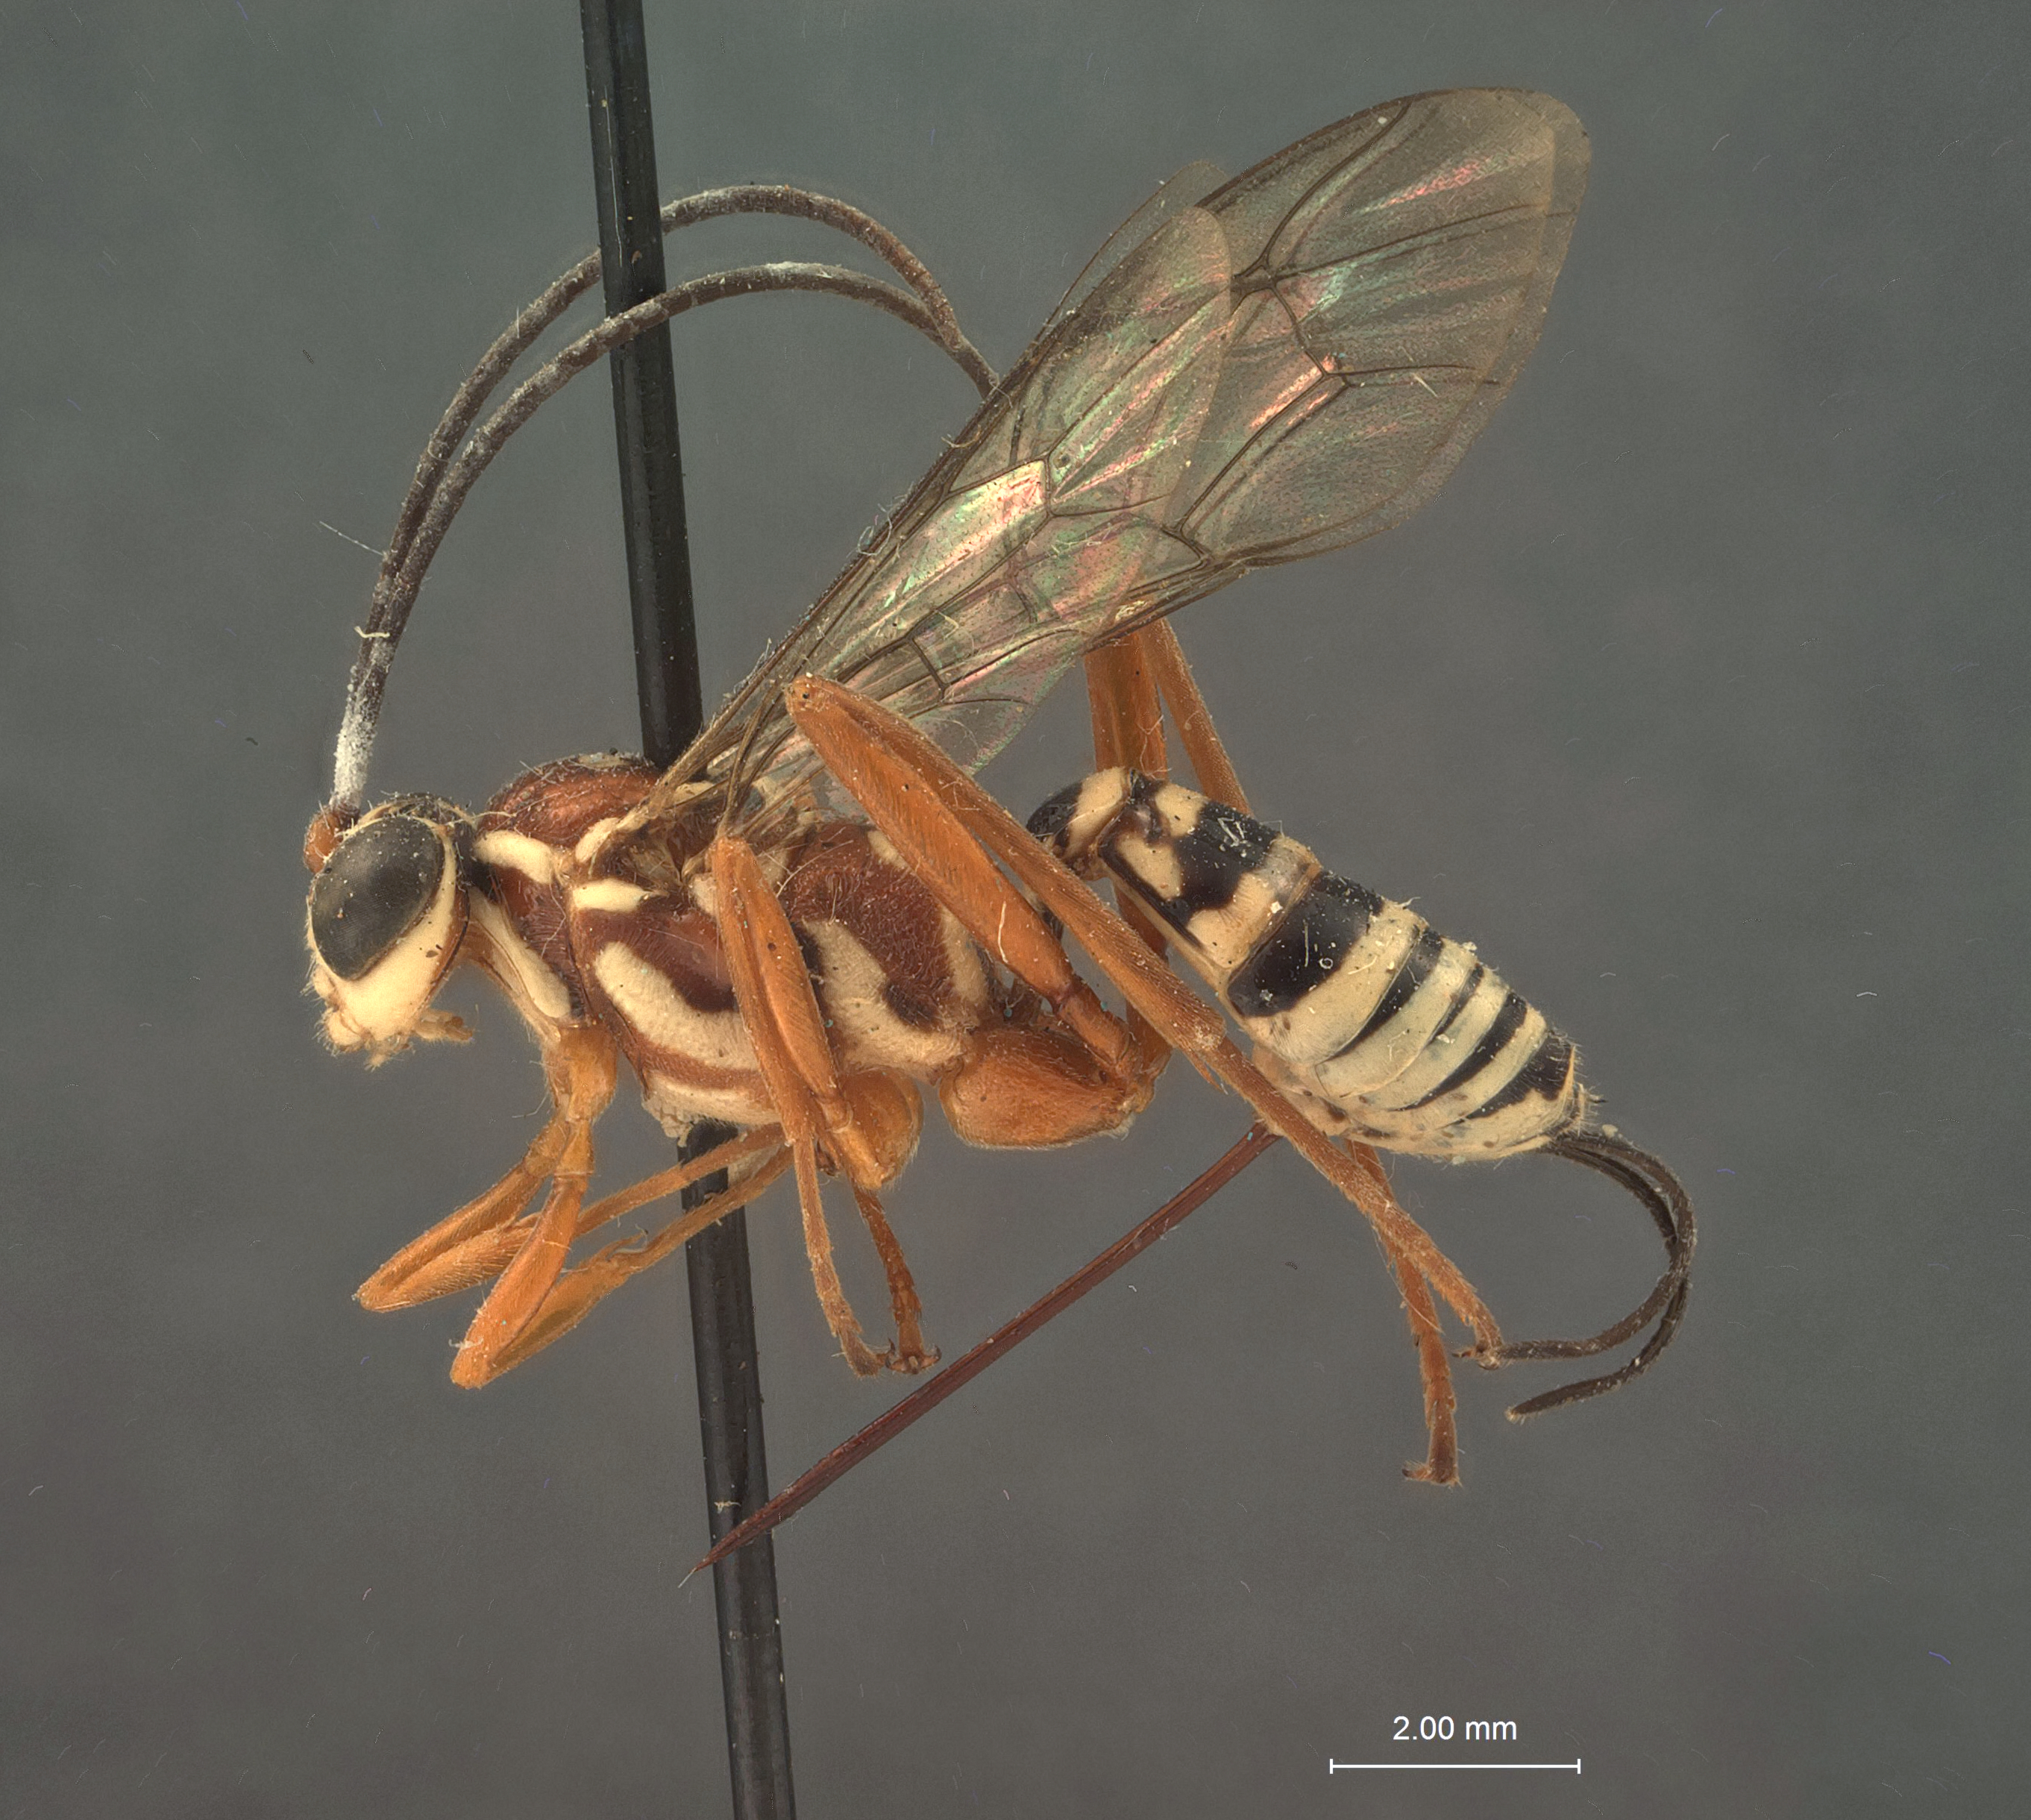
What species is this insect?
Cryptanura ruficeps
